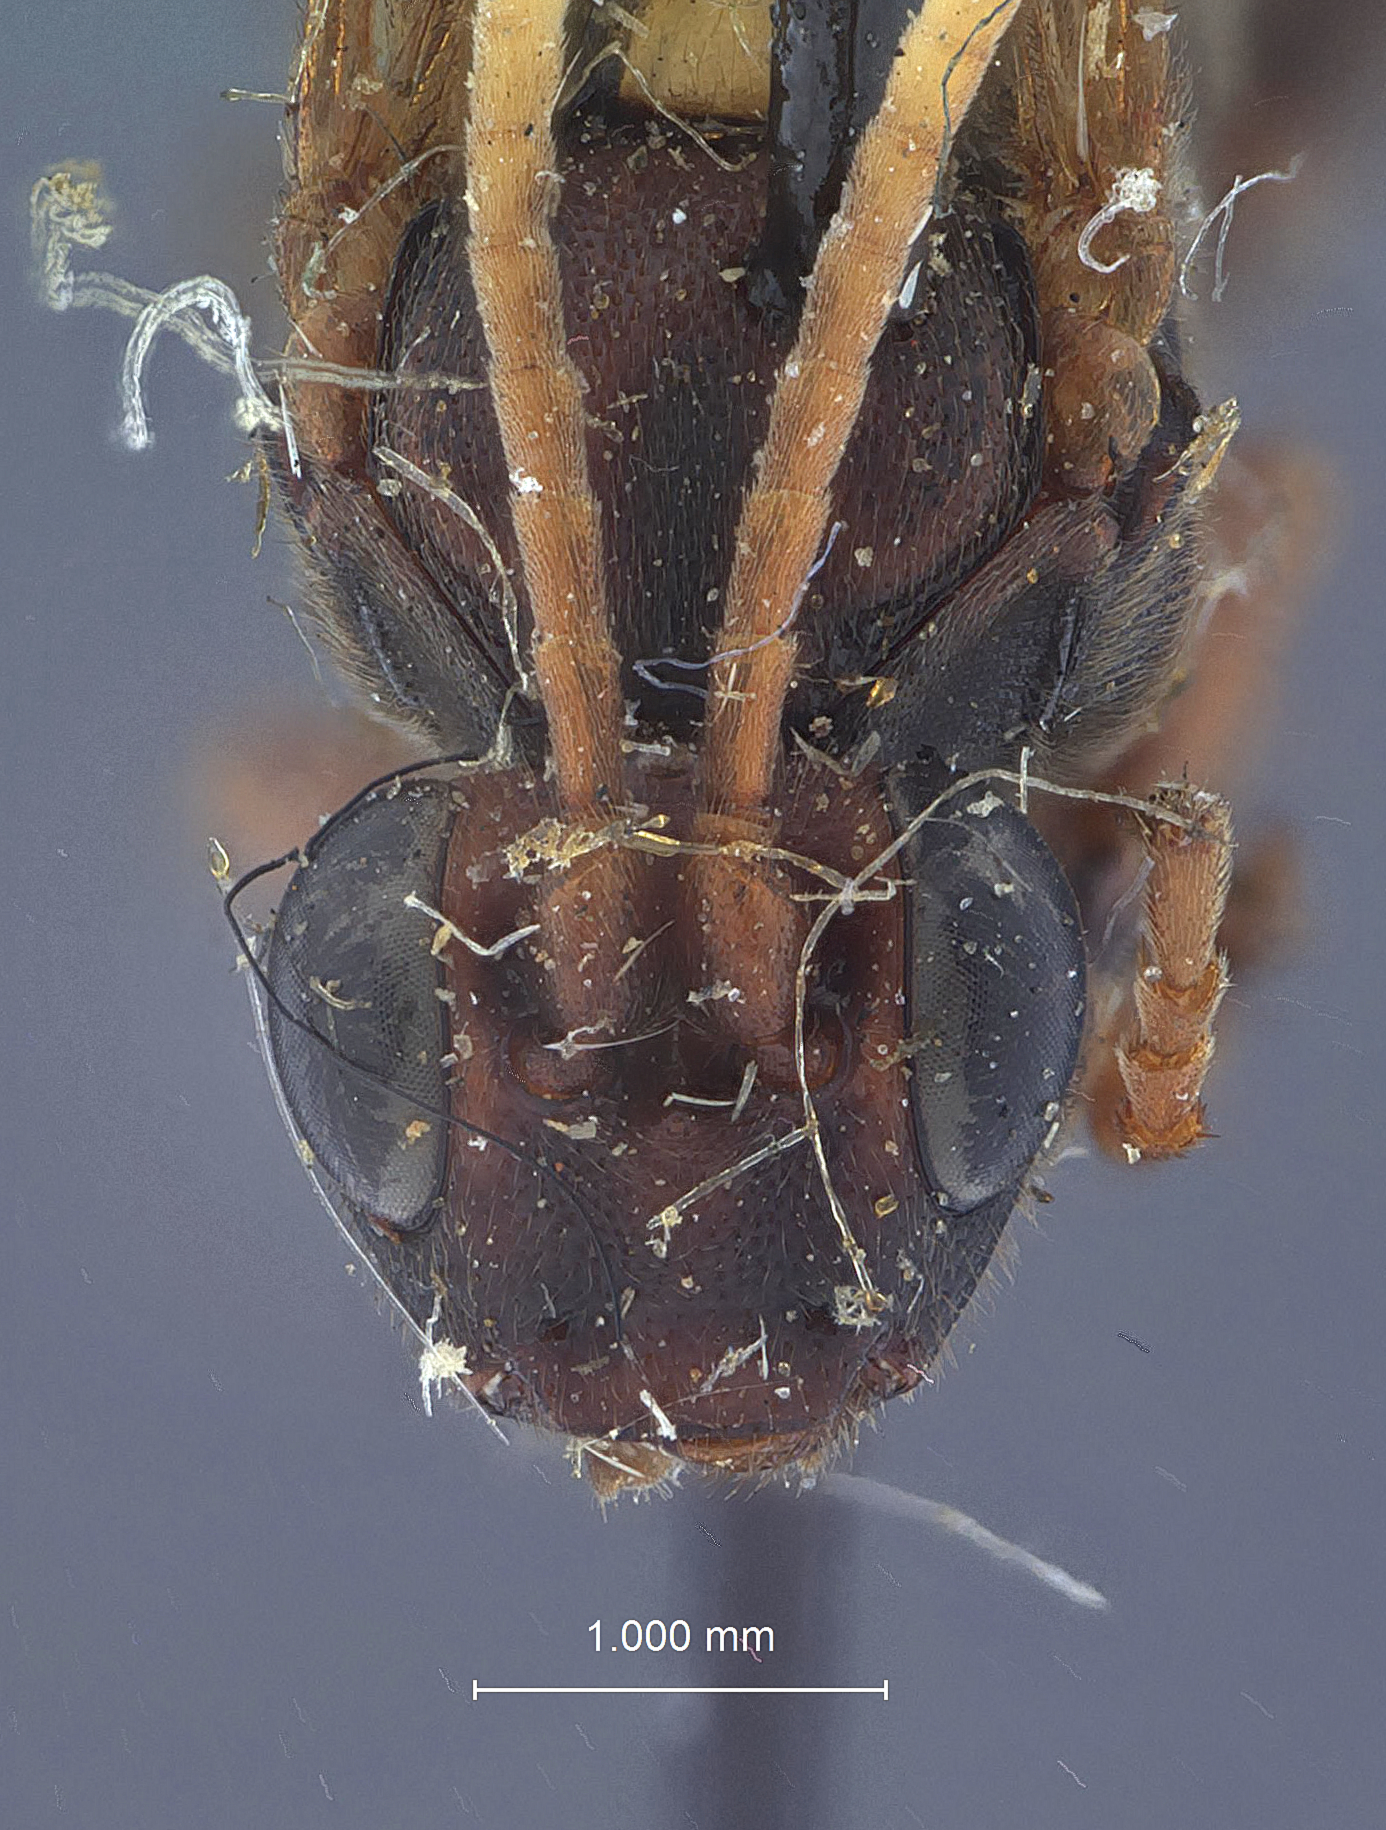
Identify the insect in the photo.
Amblyteles winkleyi
